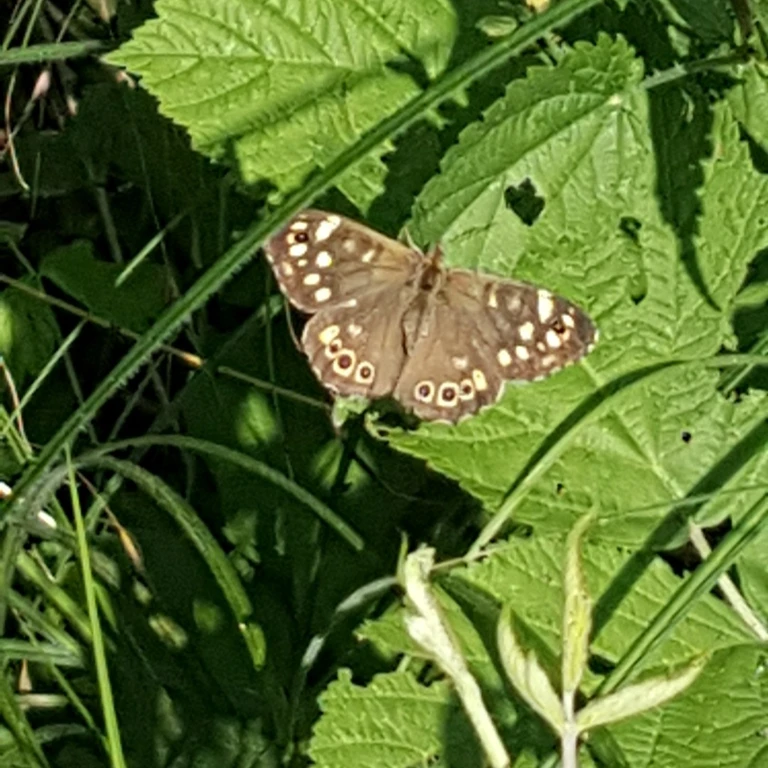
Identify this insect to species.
Pararge aegeria
